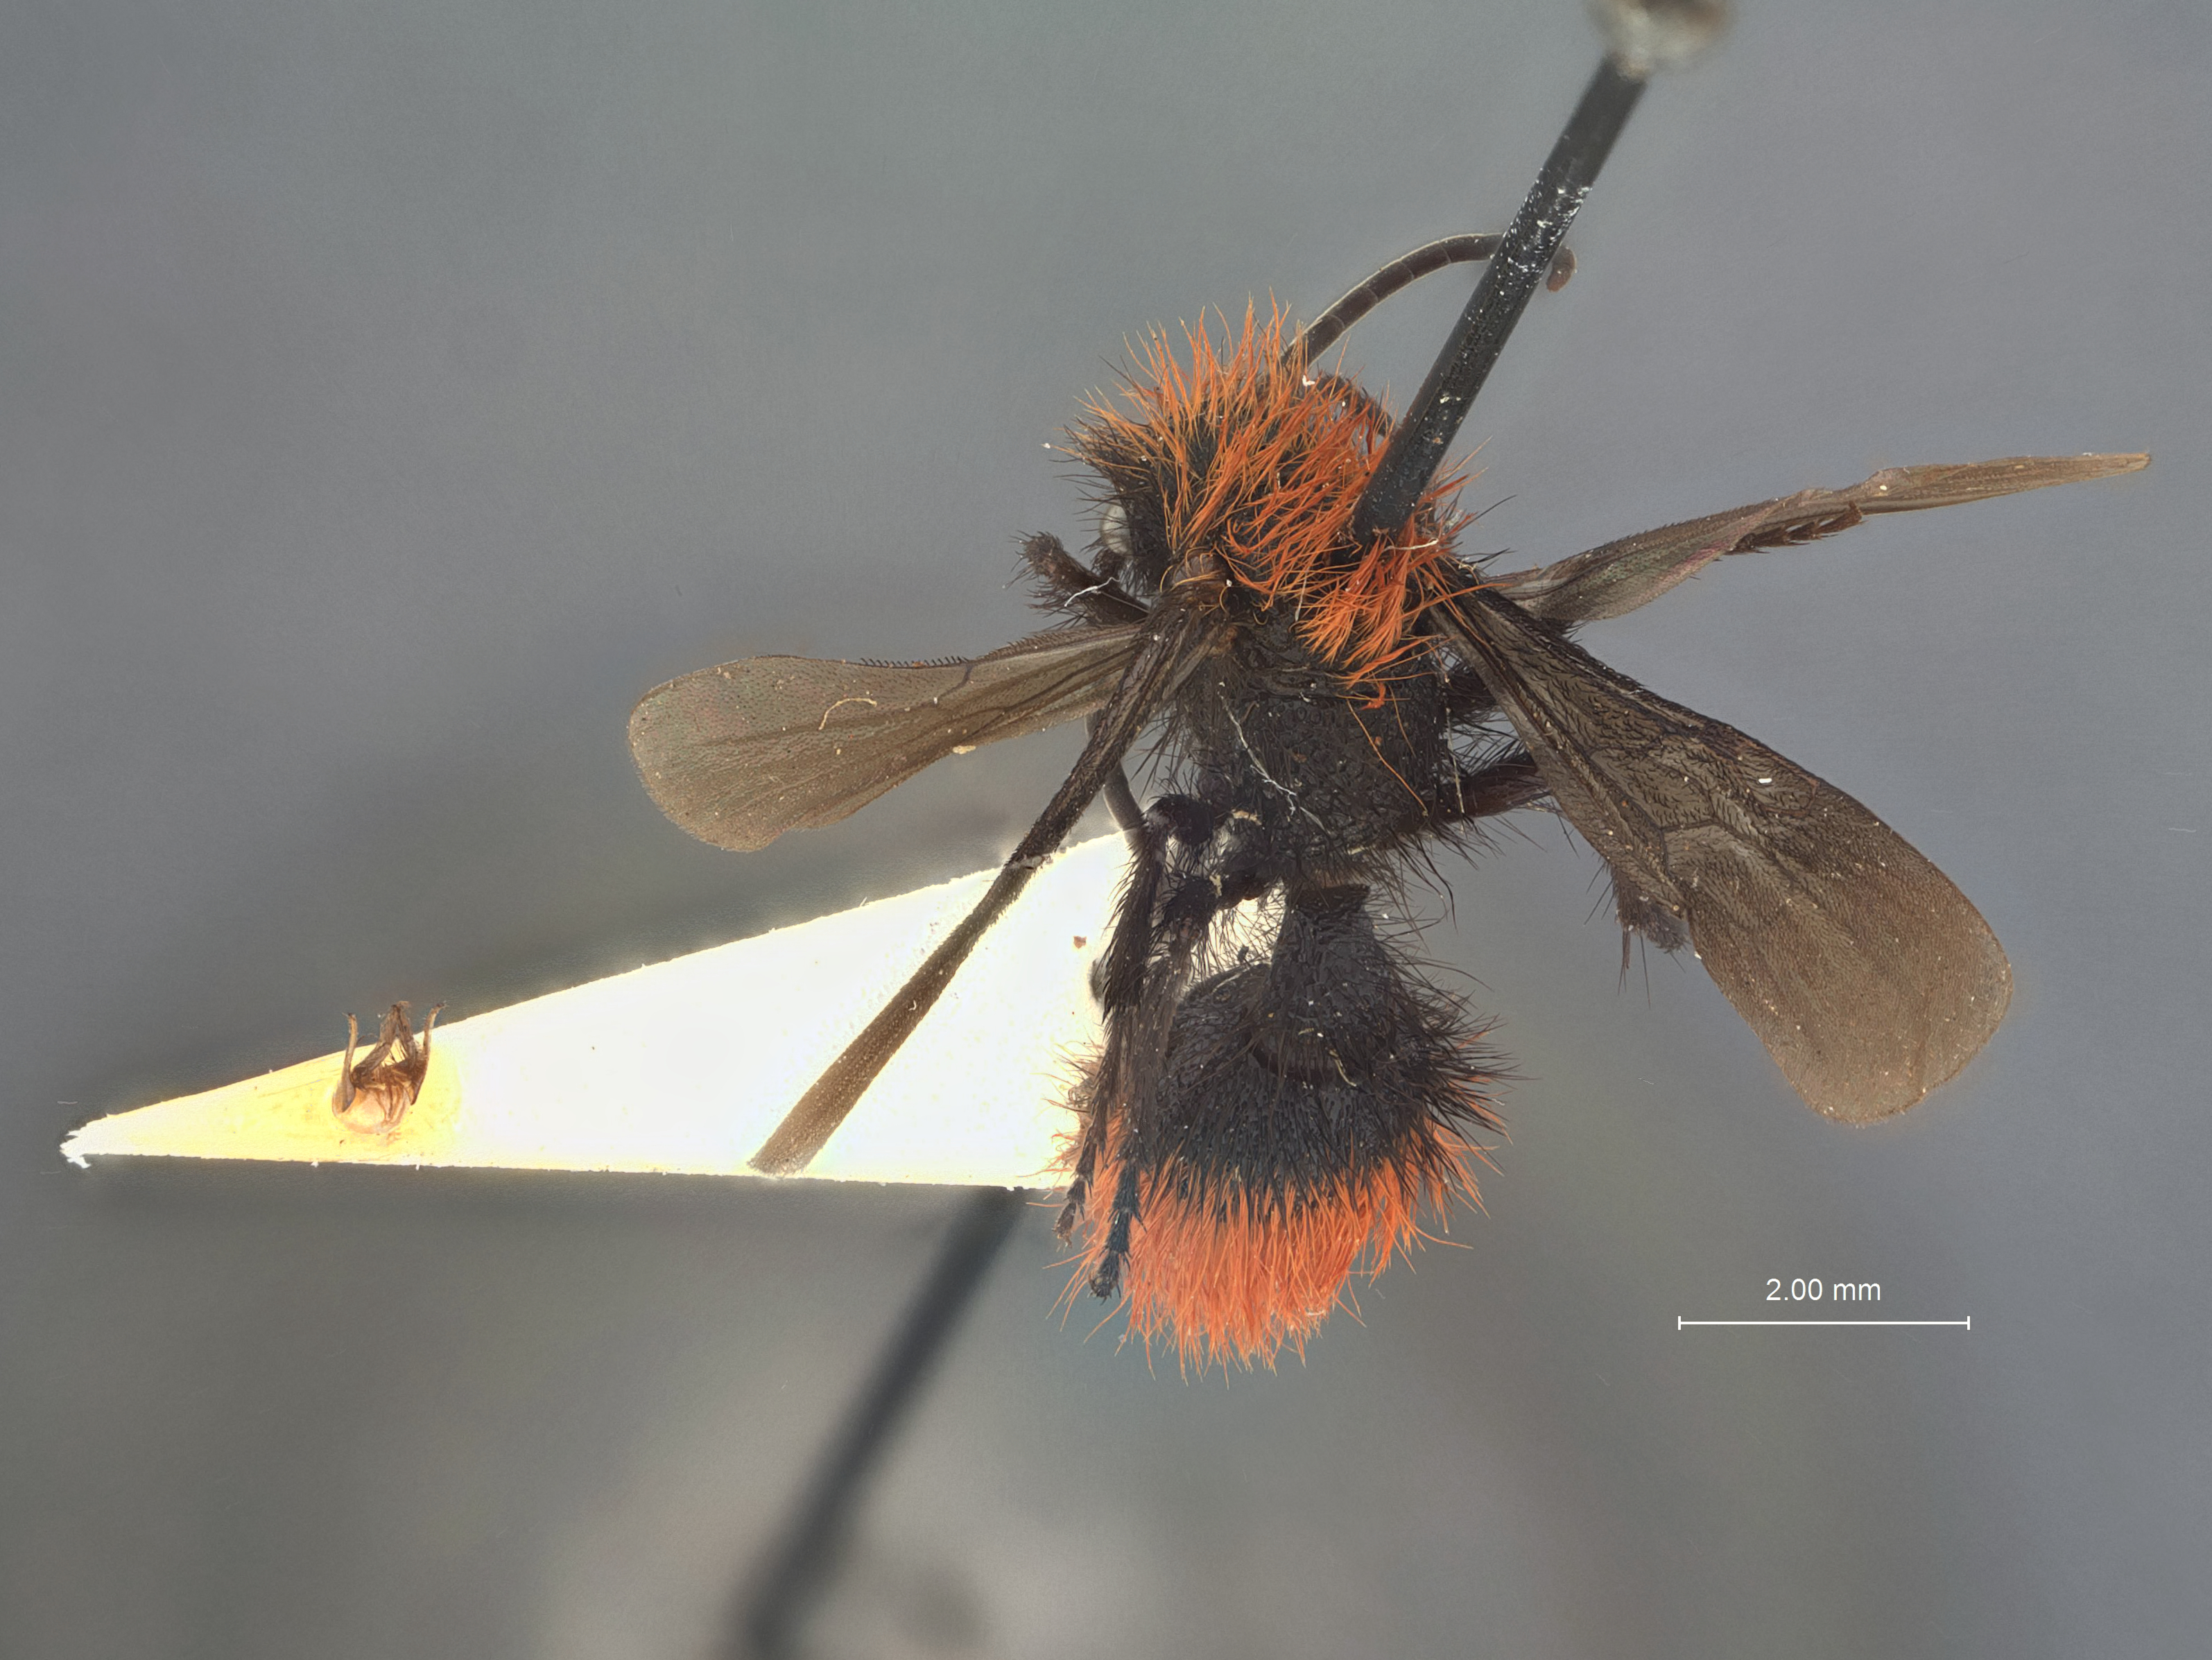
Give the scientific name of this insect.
Dasymutilla aletina
